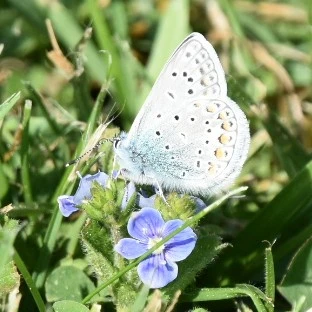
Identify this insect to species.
Polyommatus icarus
